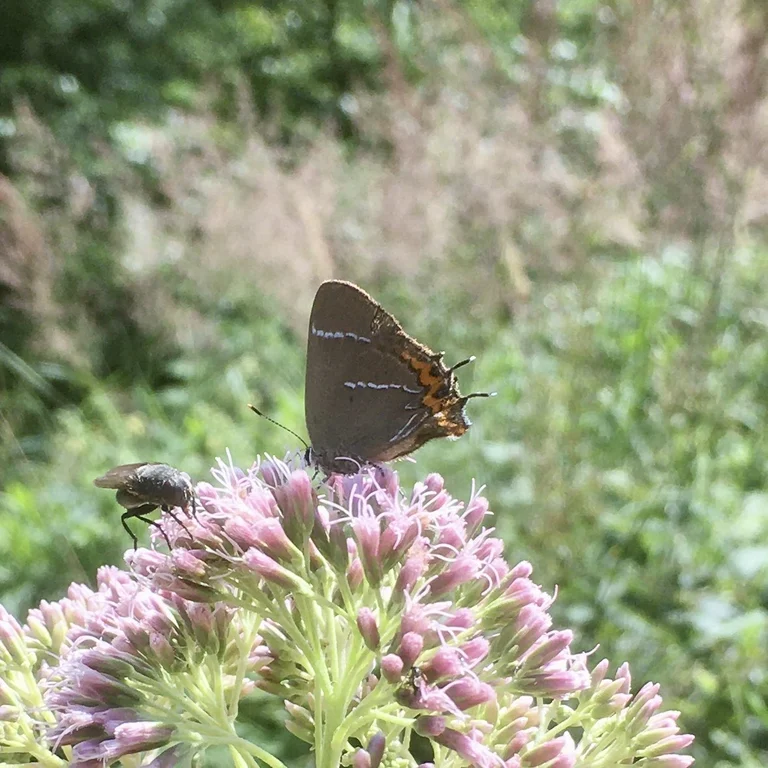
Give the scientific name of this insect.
Satyrium w-album
